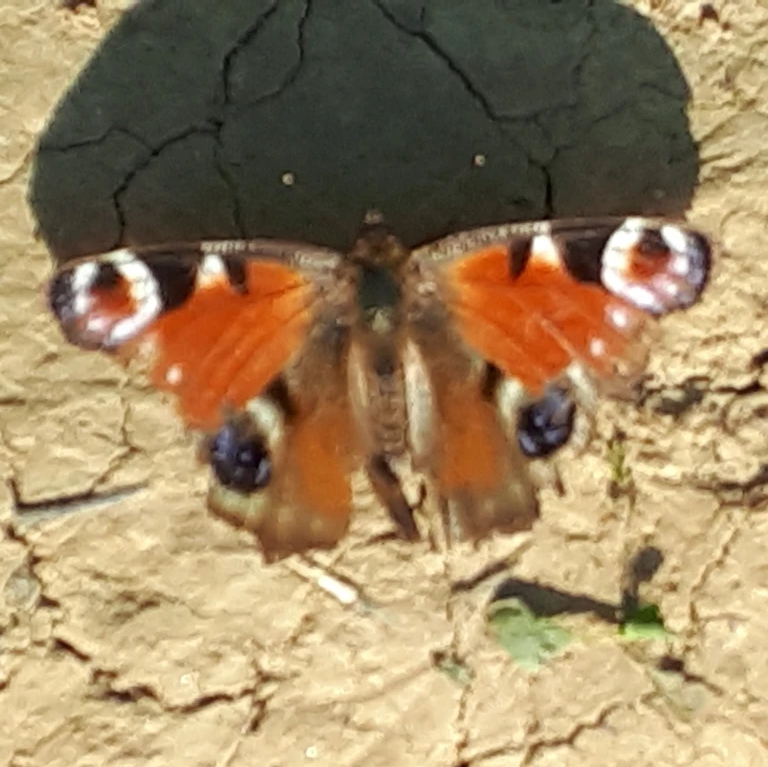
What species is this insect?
Aglais io
